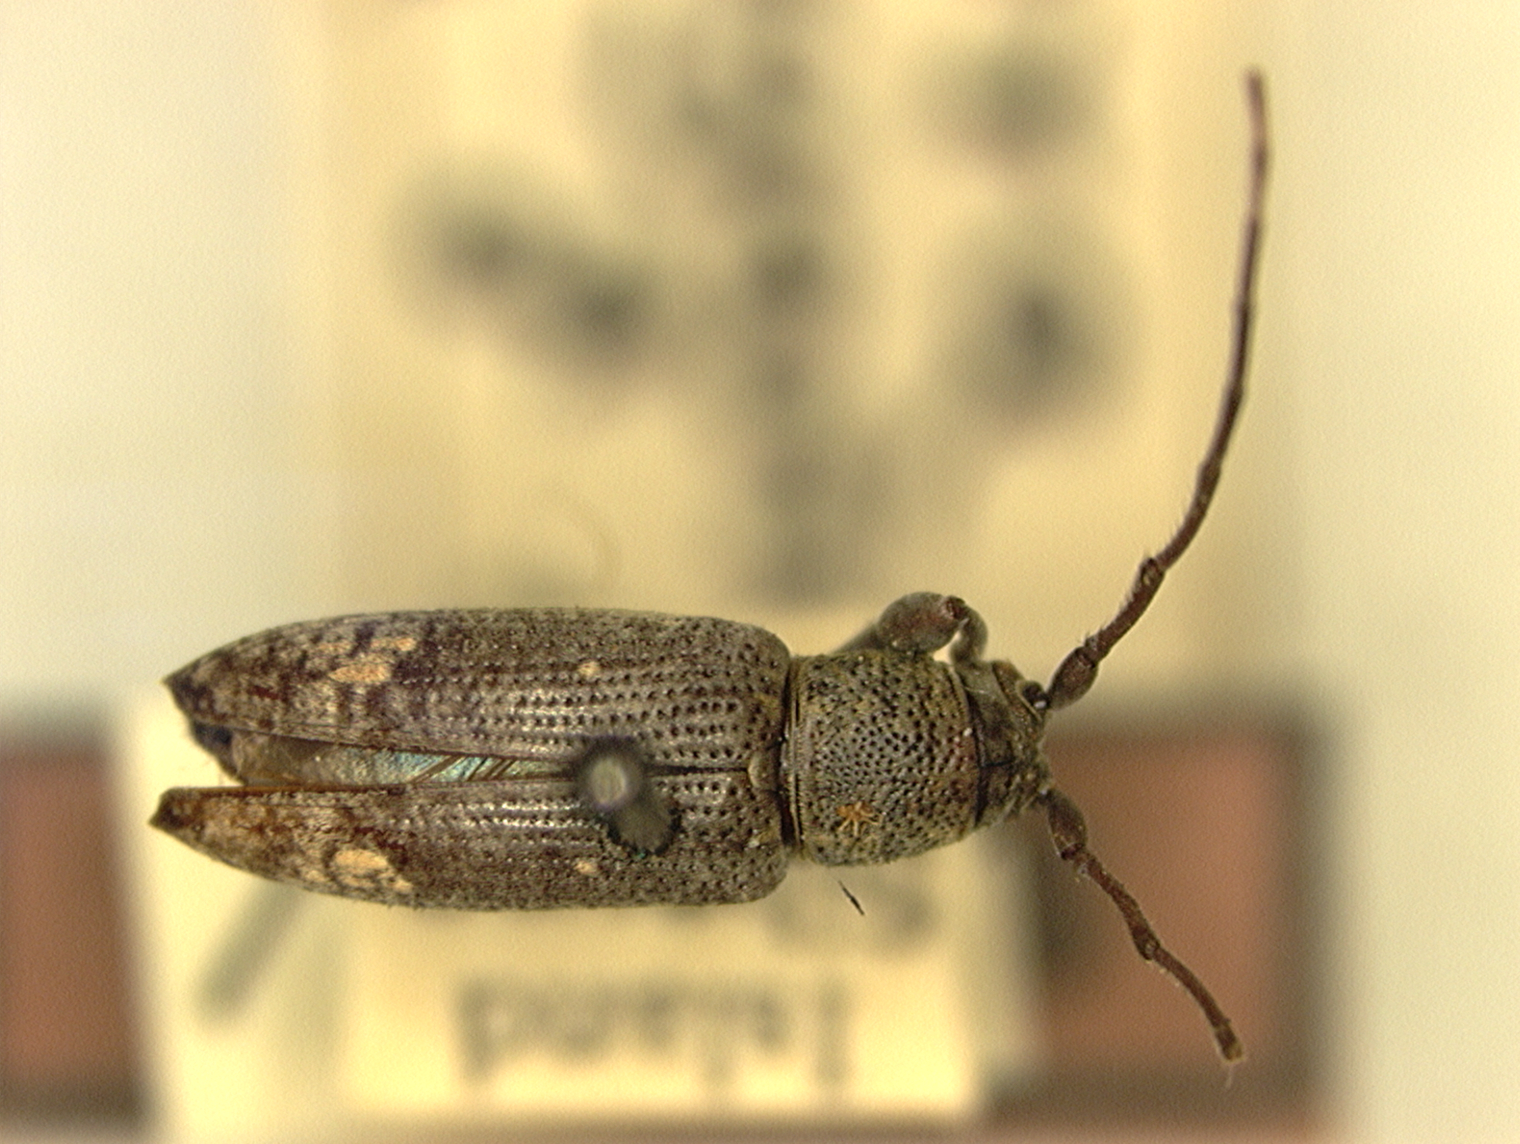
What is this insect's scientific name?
Sybra sibuyana
